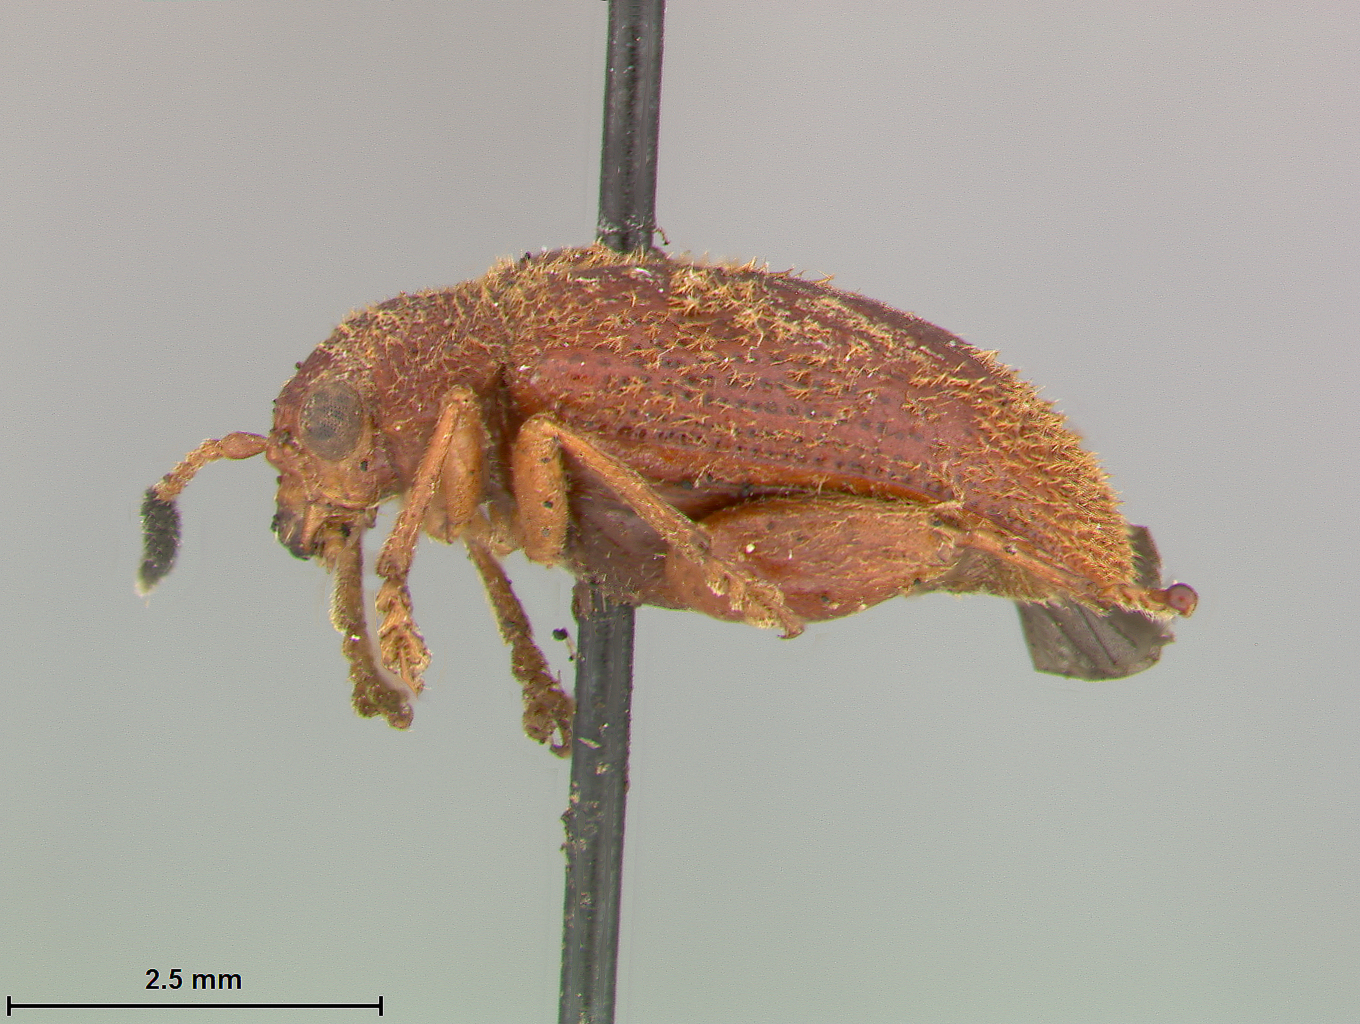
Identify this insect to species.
Panchrestus denticollis
